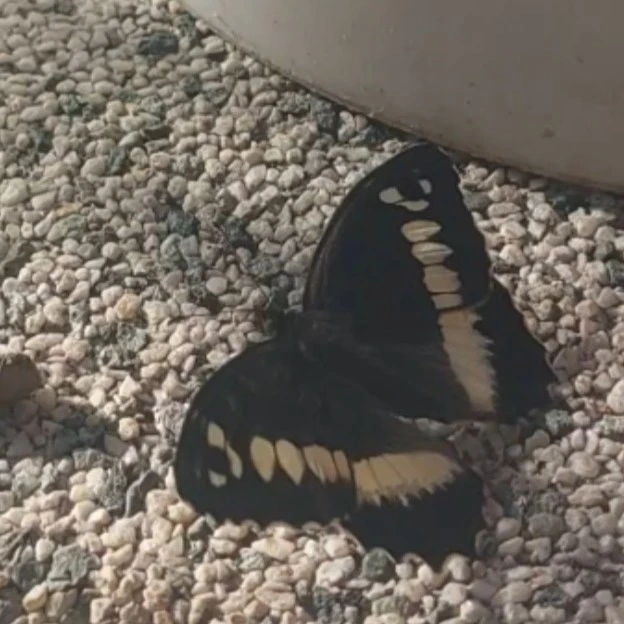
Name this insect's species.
Brintesia circe
